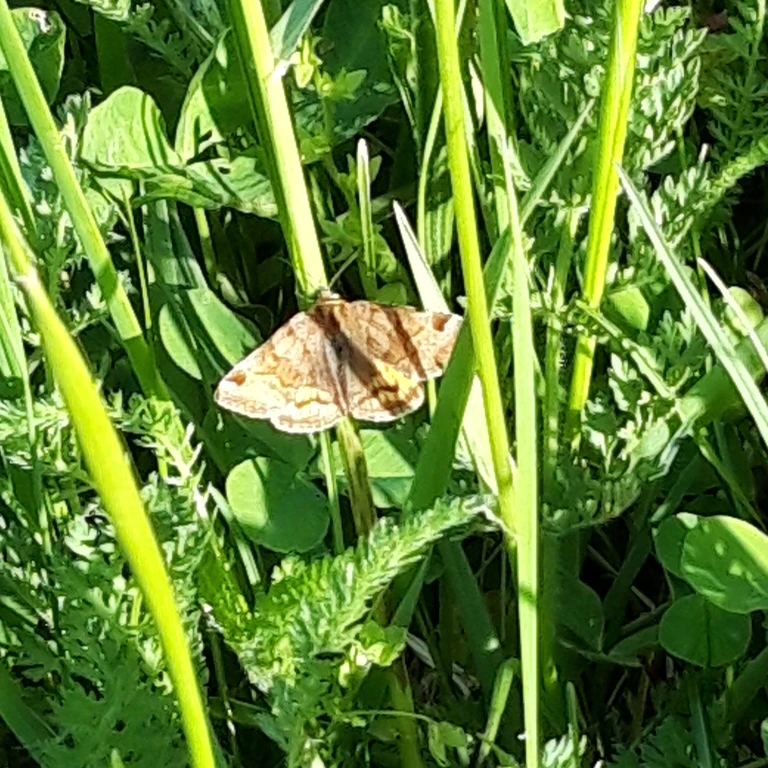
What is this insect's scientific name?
Euclidia glyphica
